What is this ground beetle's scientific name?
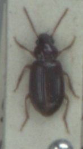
Bradycellus harpalinus
